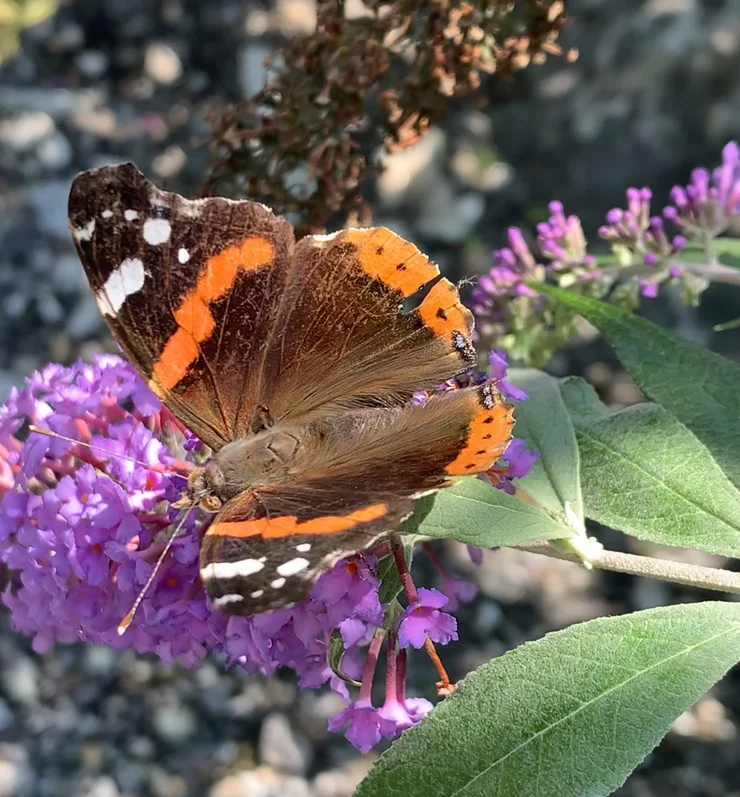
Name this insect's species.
Vanessa atalanta
